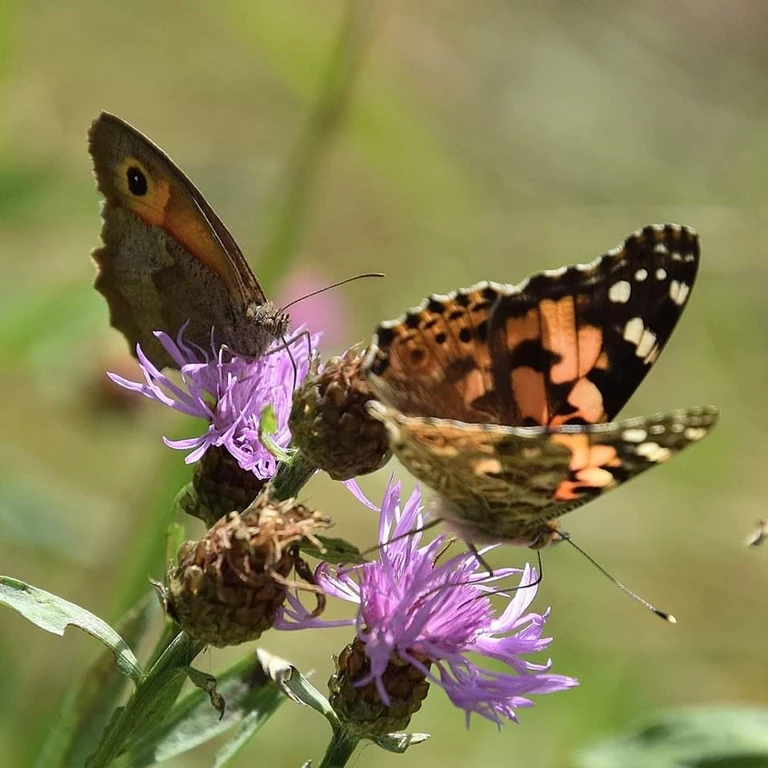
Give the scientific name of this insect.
Vanessa cardui
